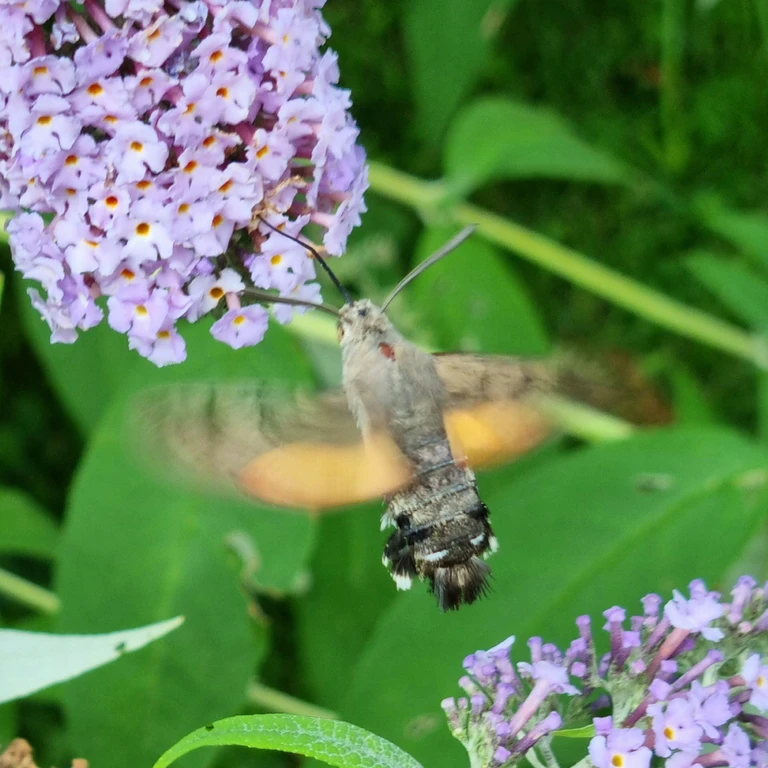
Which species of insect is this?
Macroglossum stellatarum
